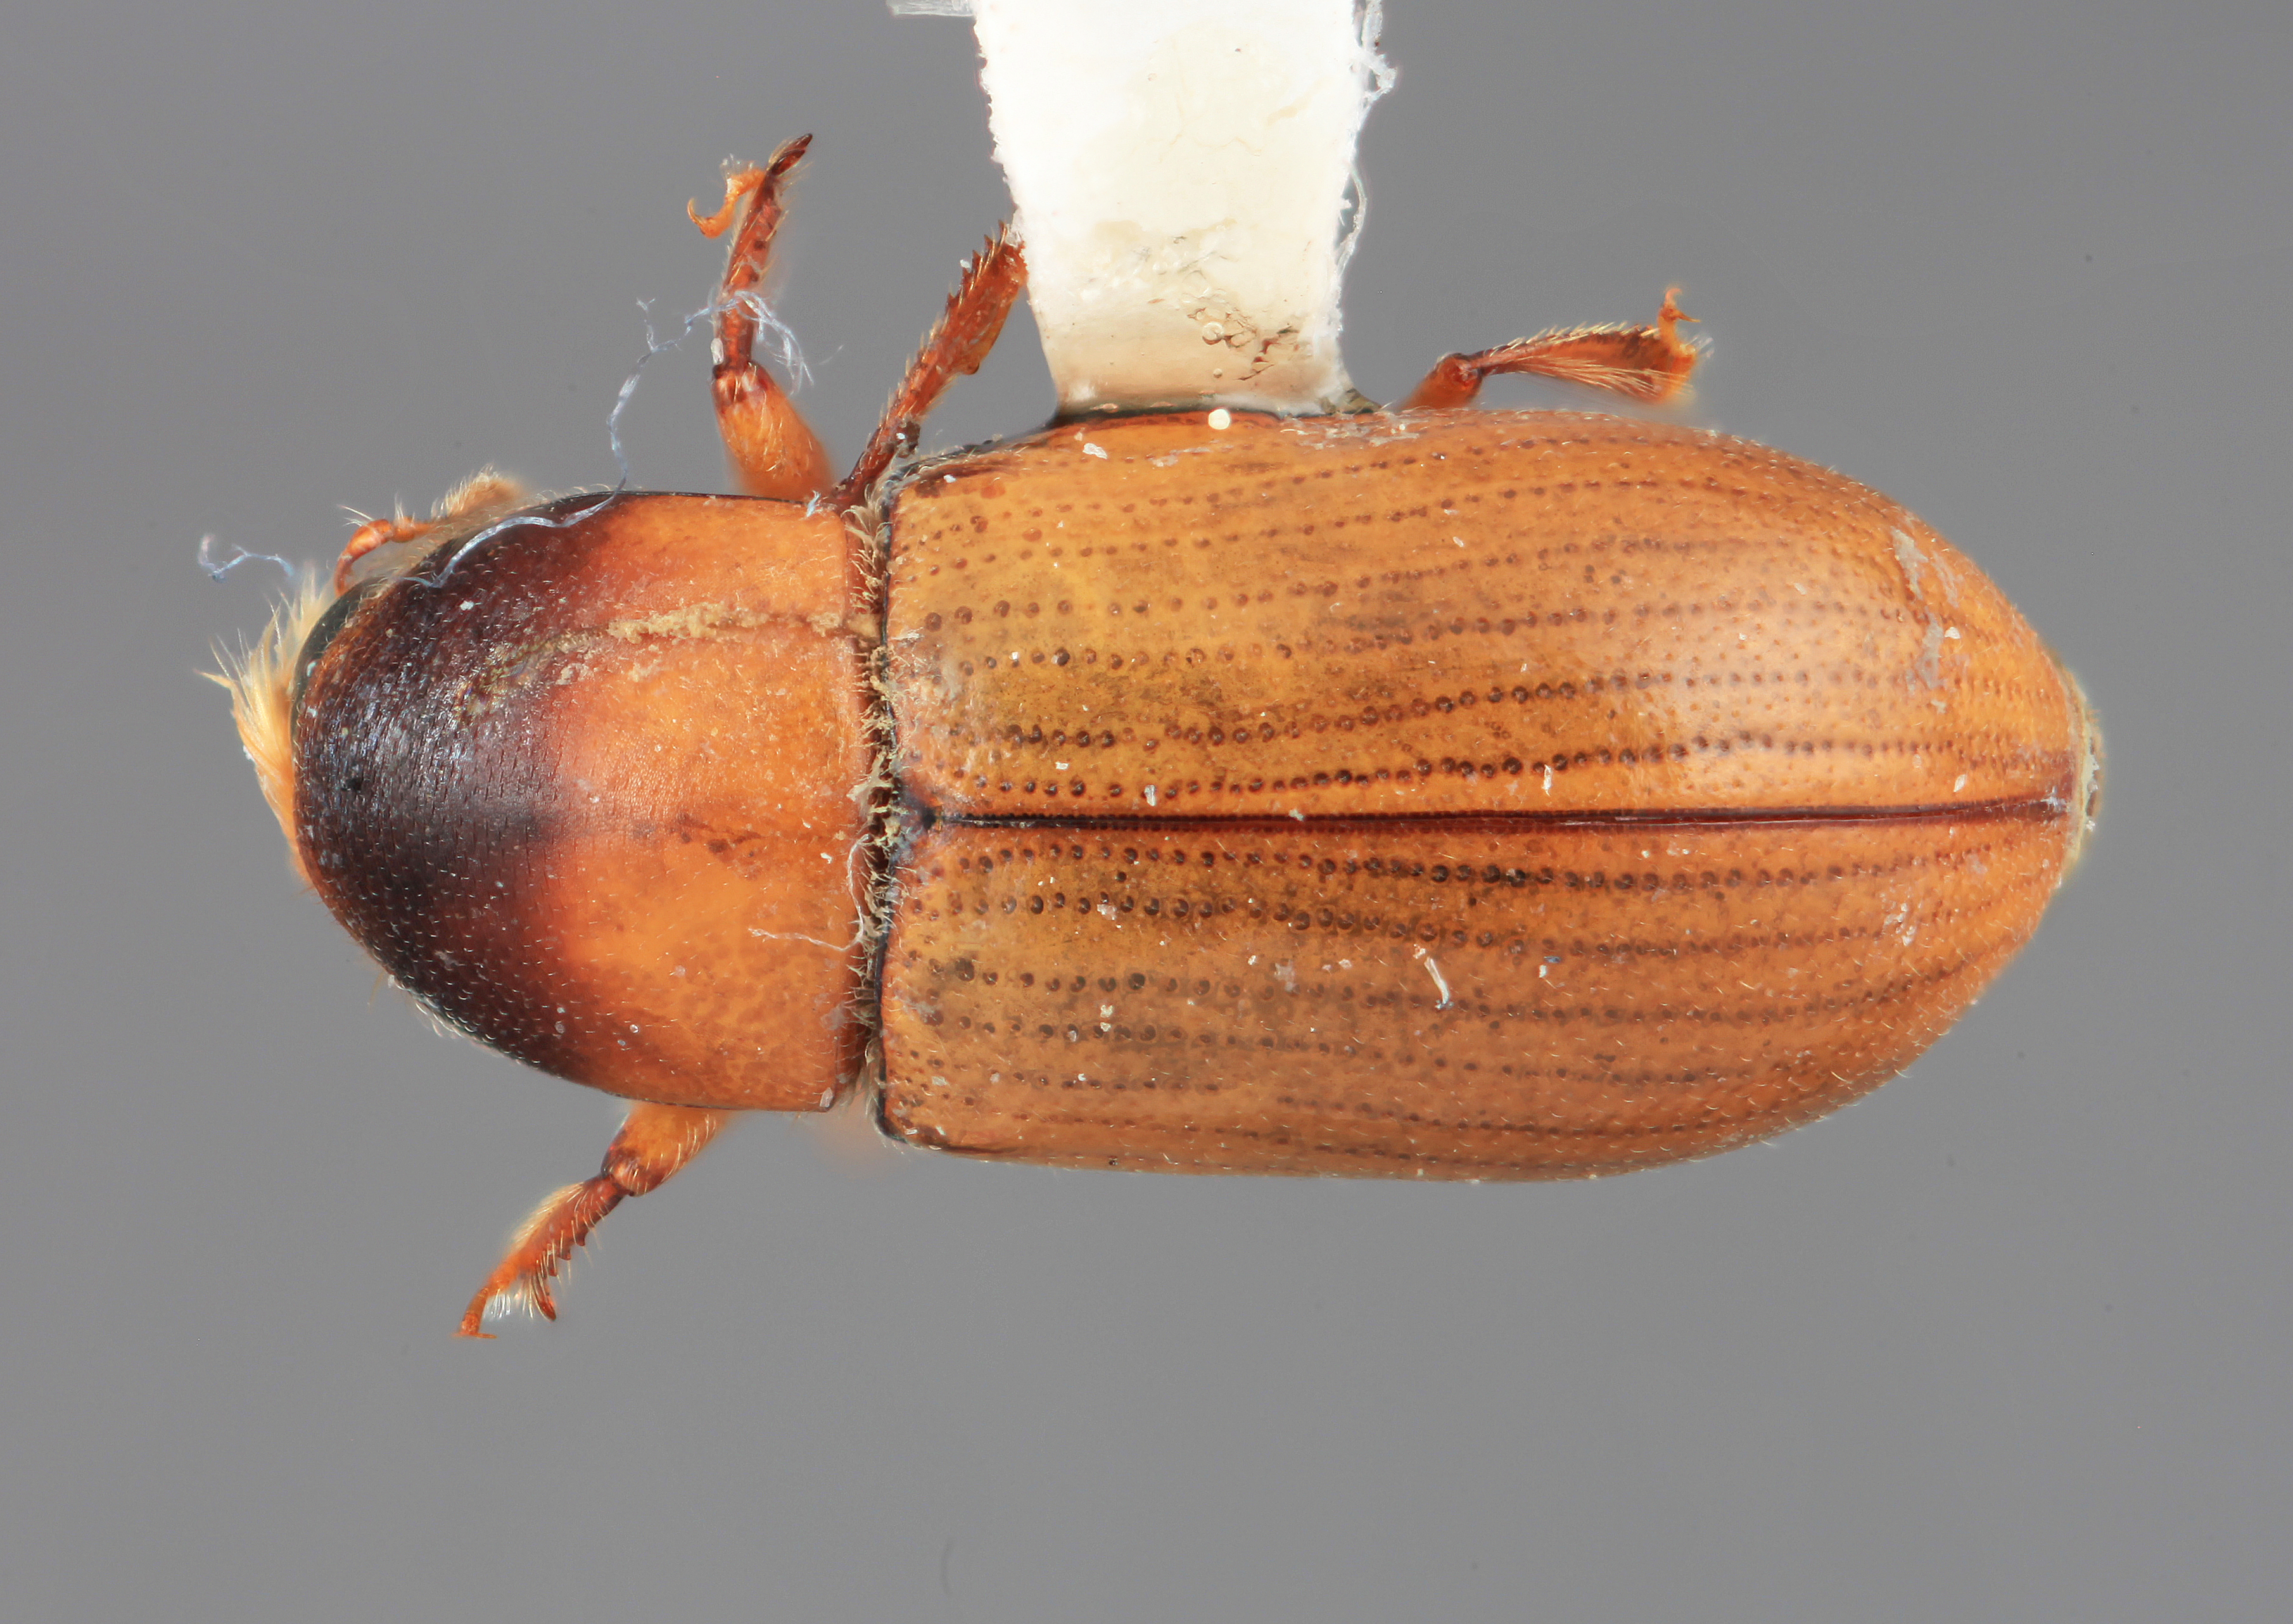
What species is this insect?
Scolytodes immanis
